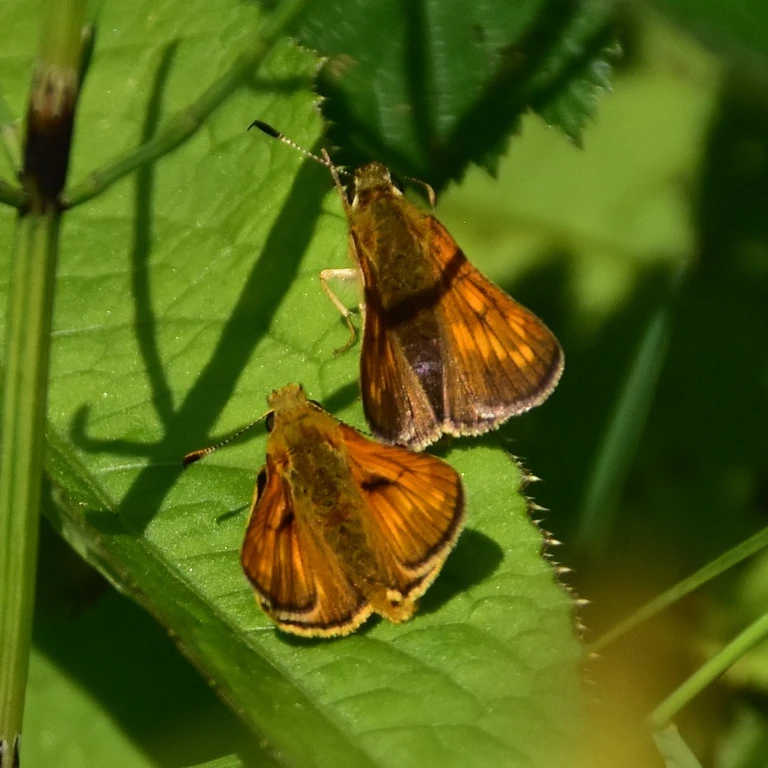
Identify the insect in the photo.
Ochlodes sylvanus (also Ochlodes venata)
